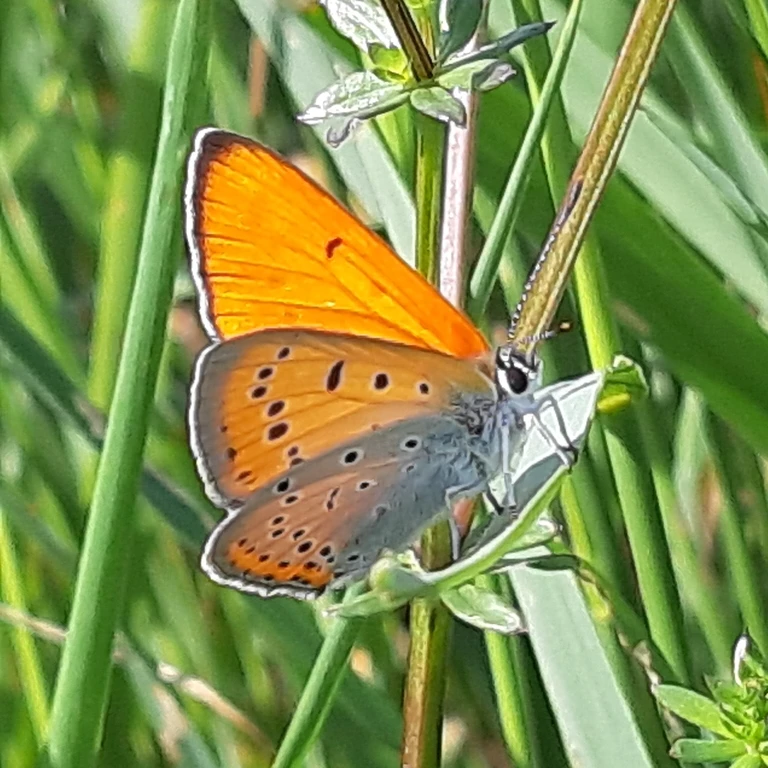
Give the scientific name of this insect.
Lycaena dispar
